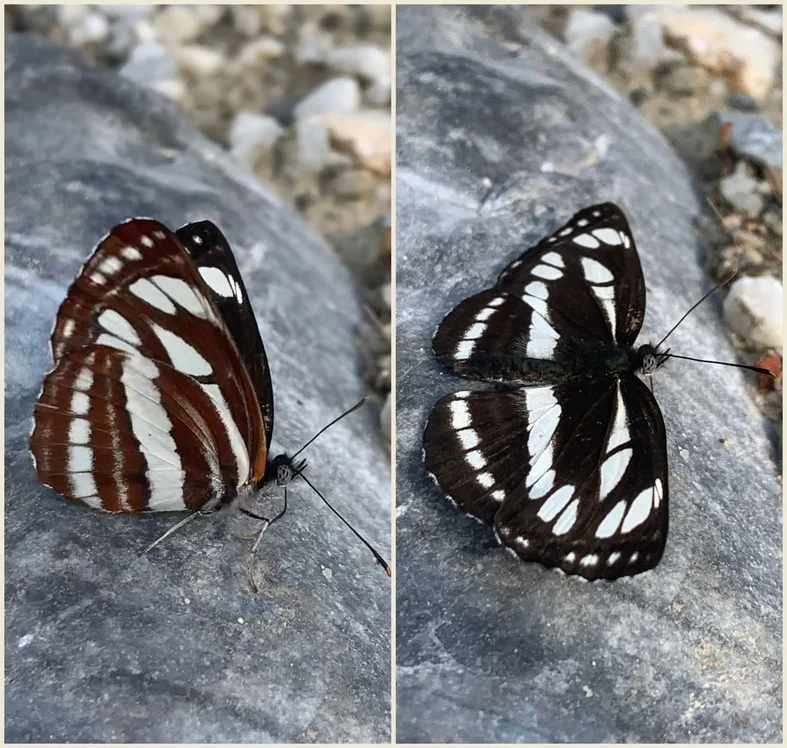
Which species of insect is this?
Neptis sappho
